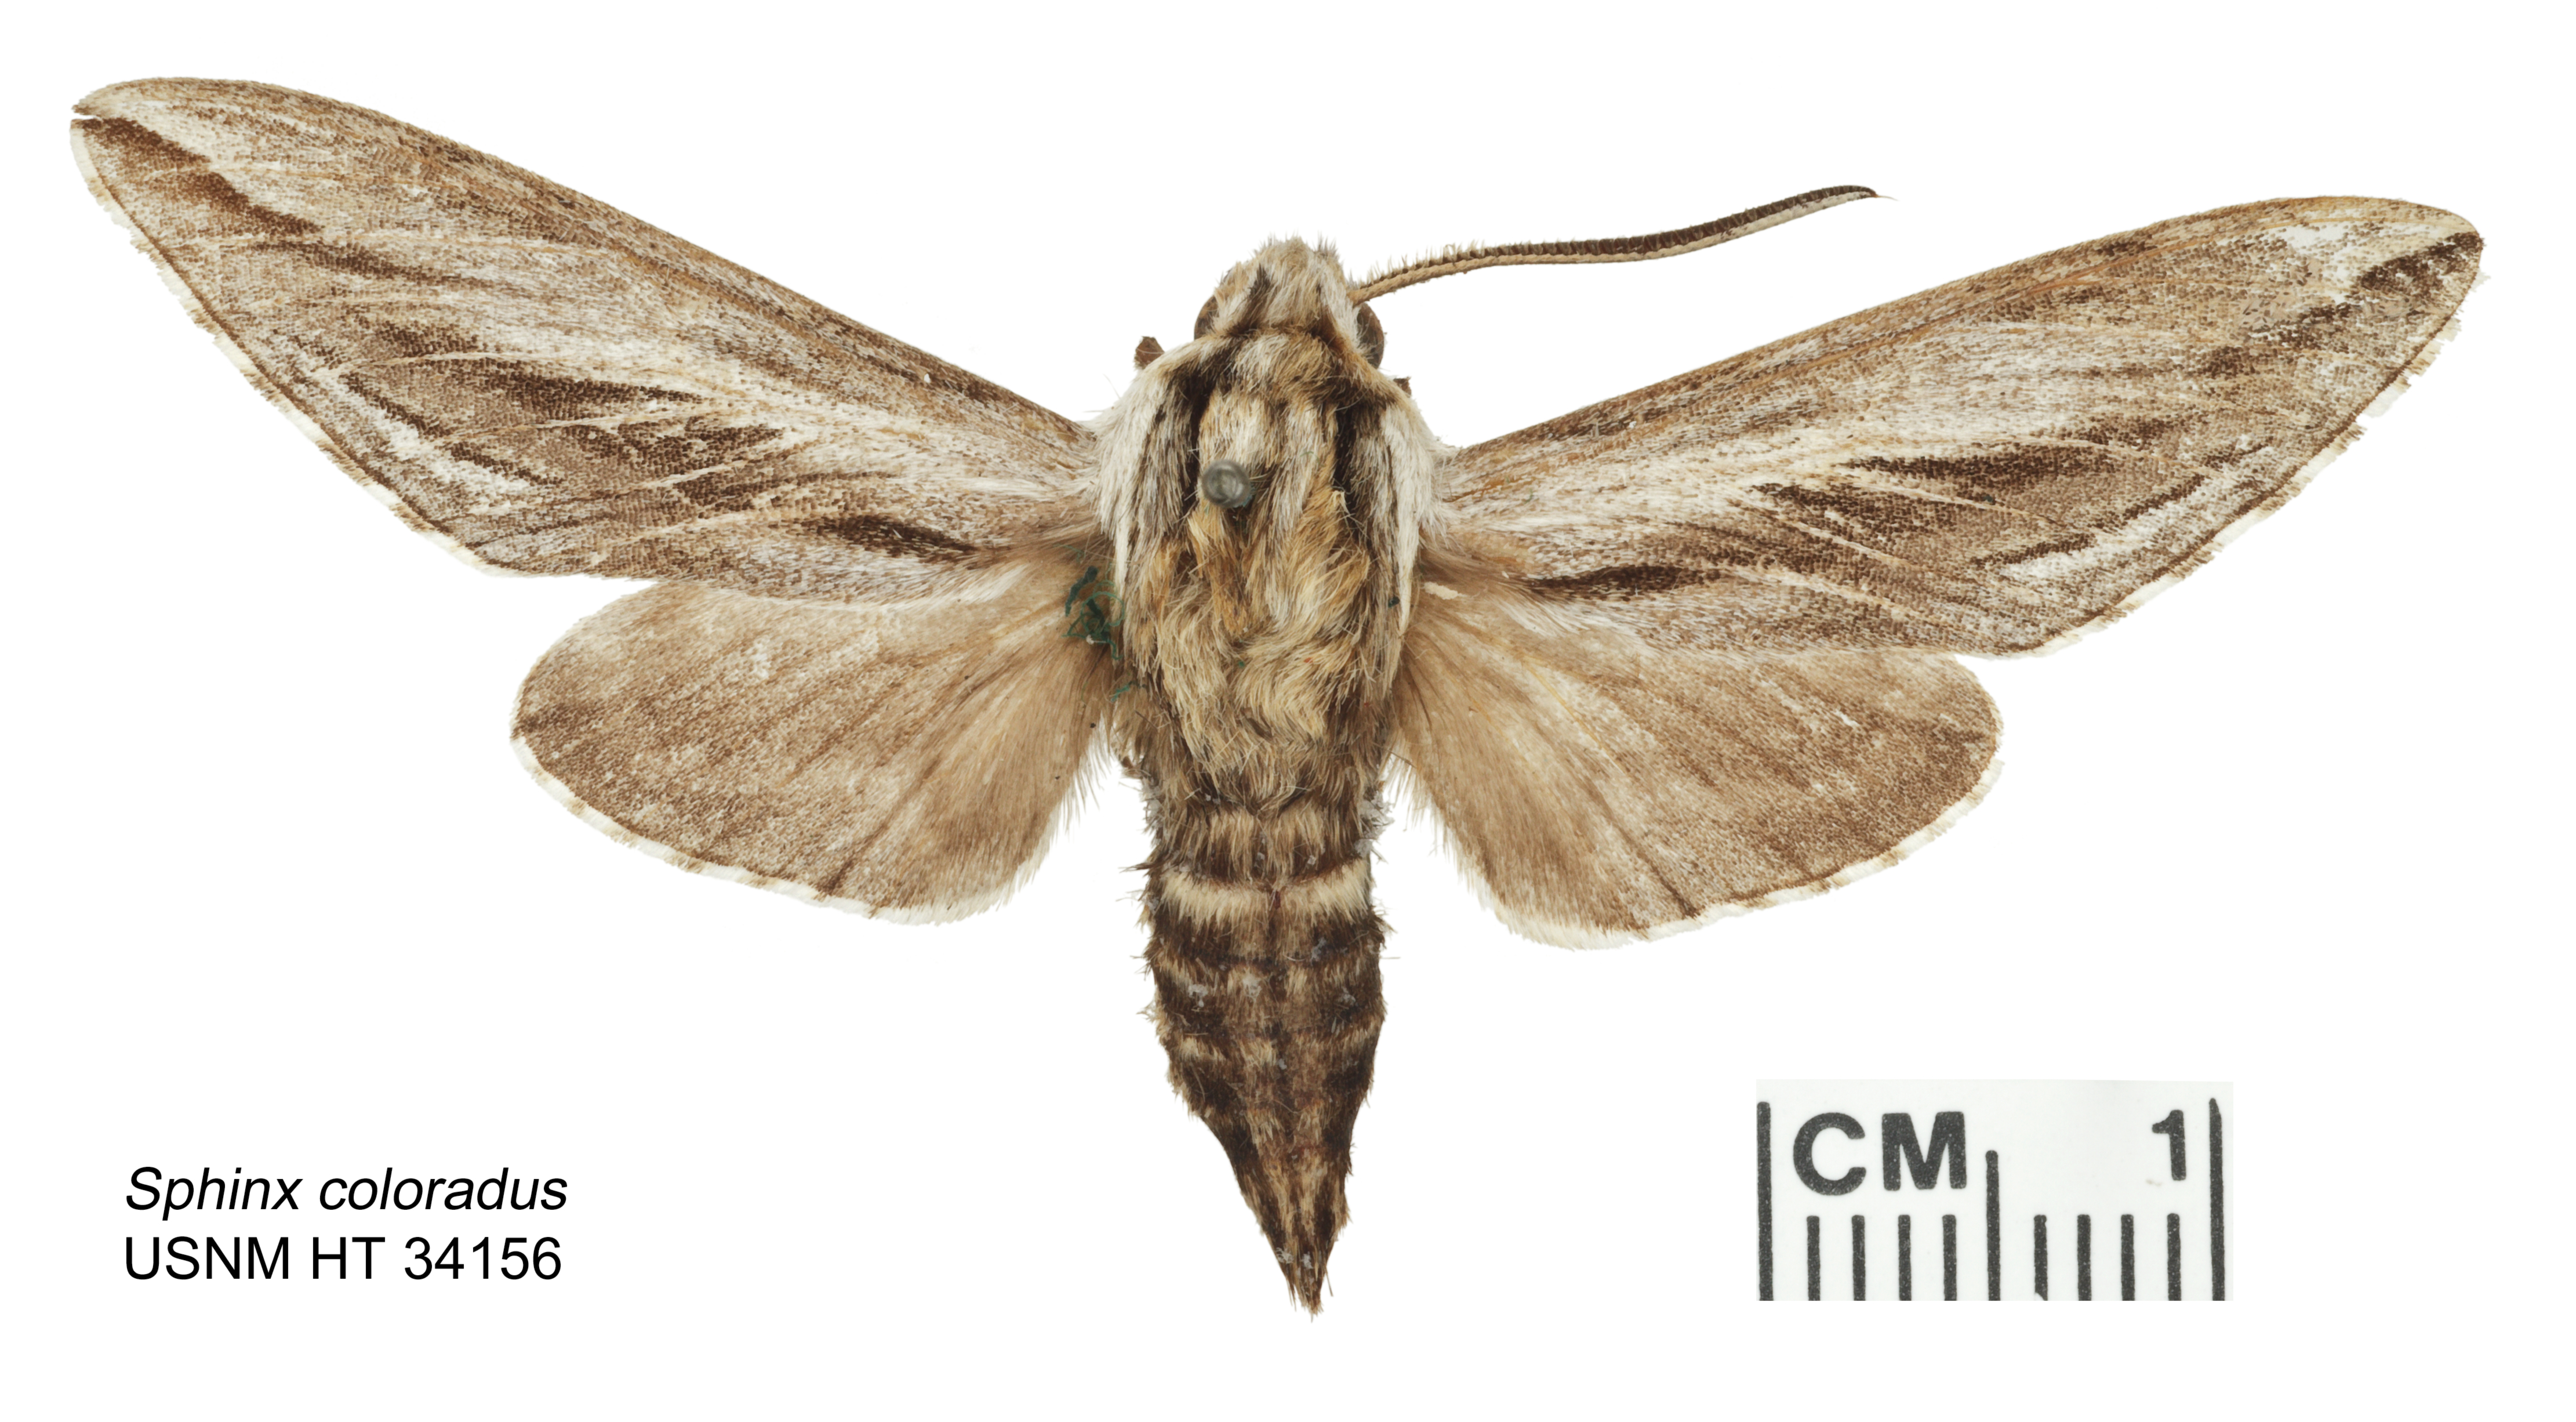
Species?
Sphinx coloradus
